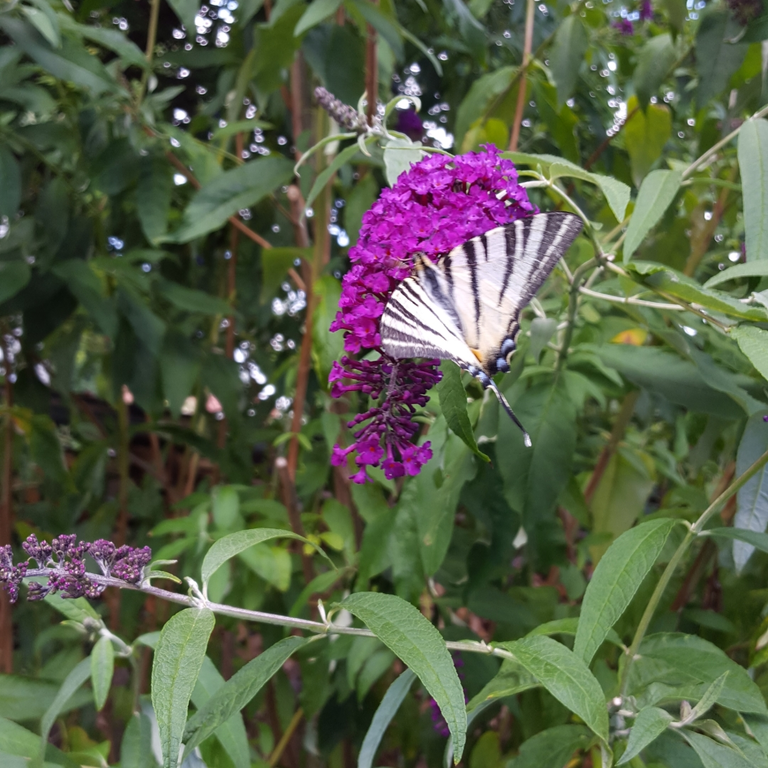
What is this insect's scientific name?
Iphiclides podalirius
